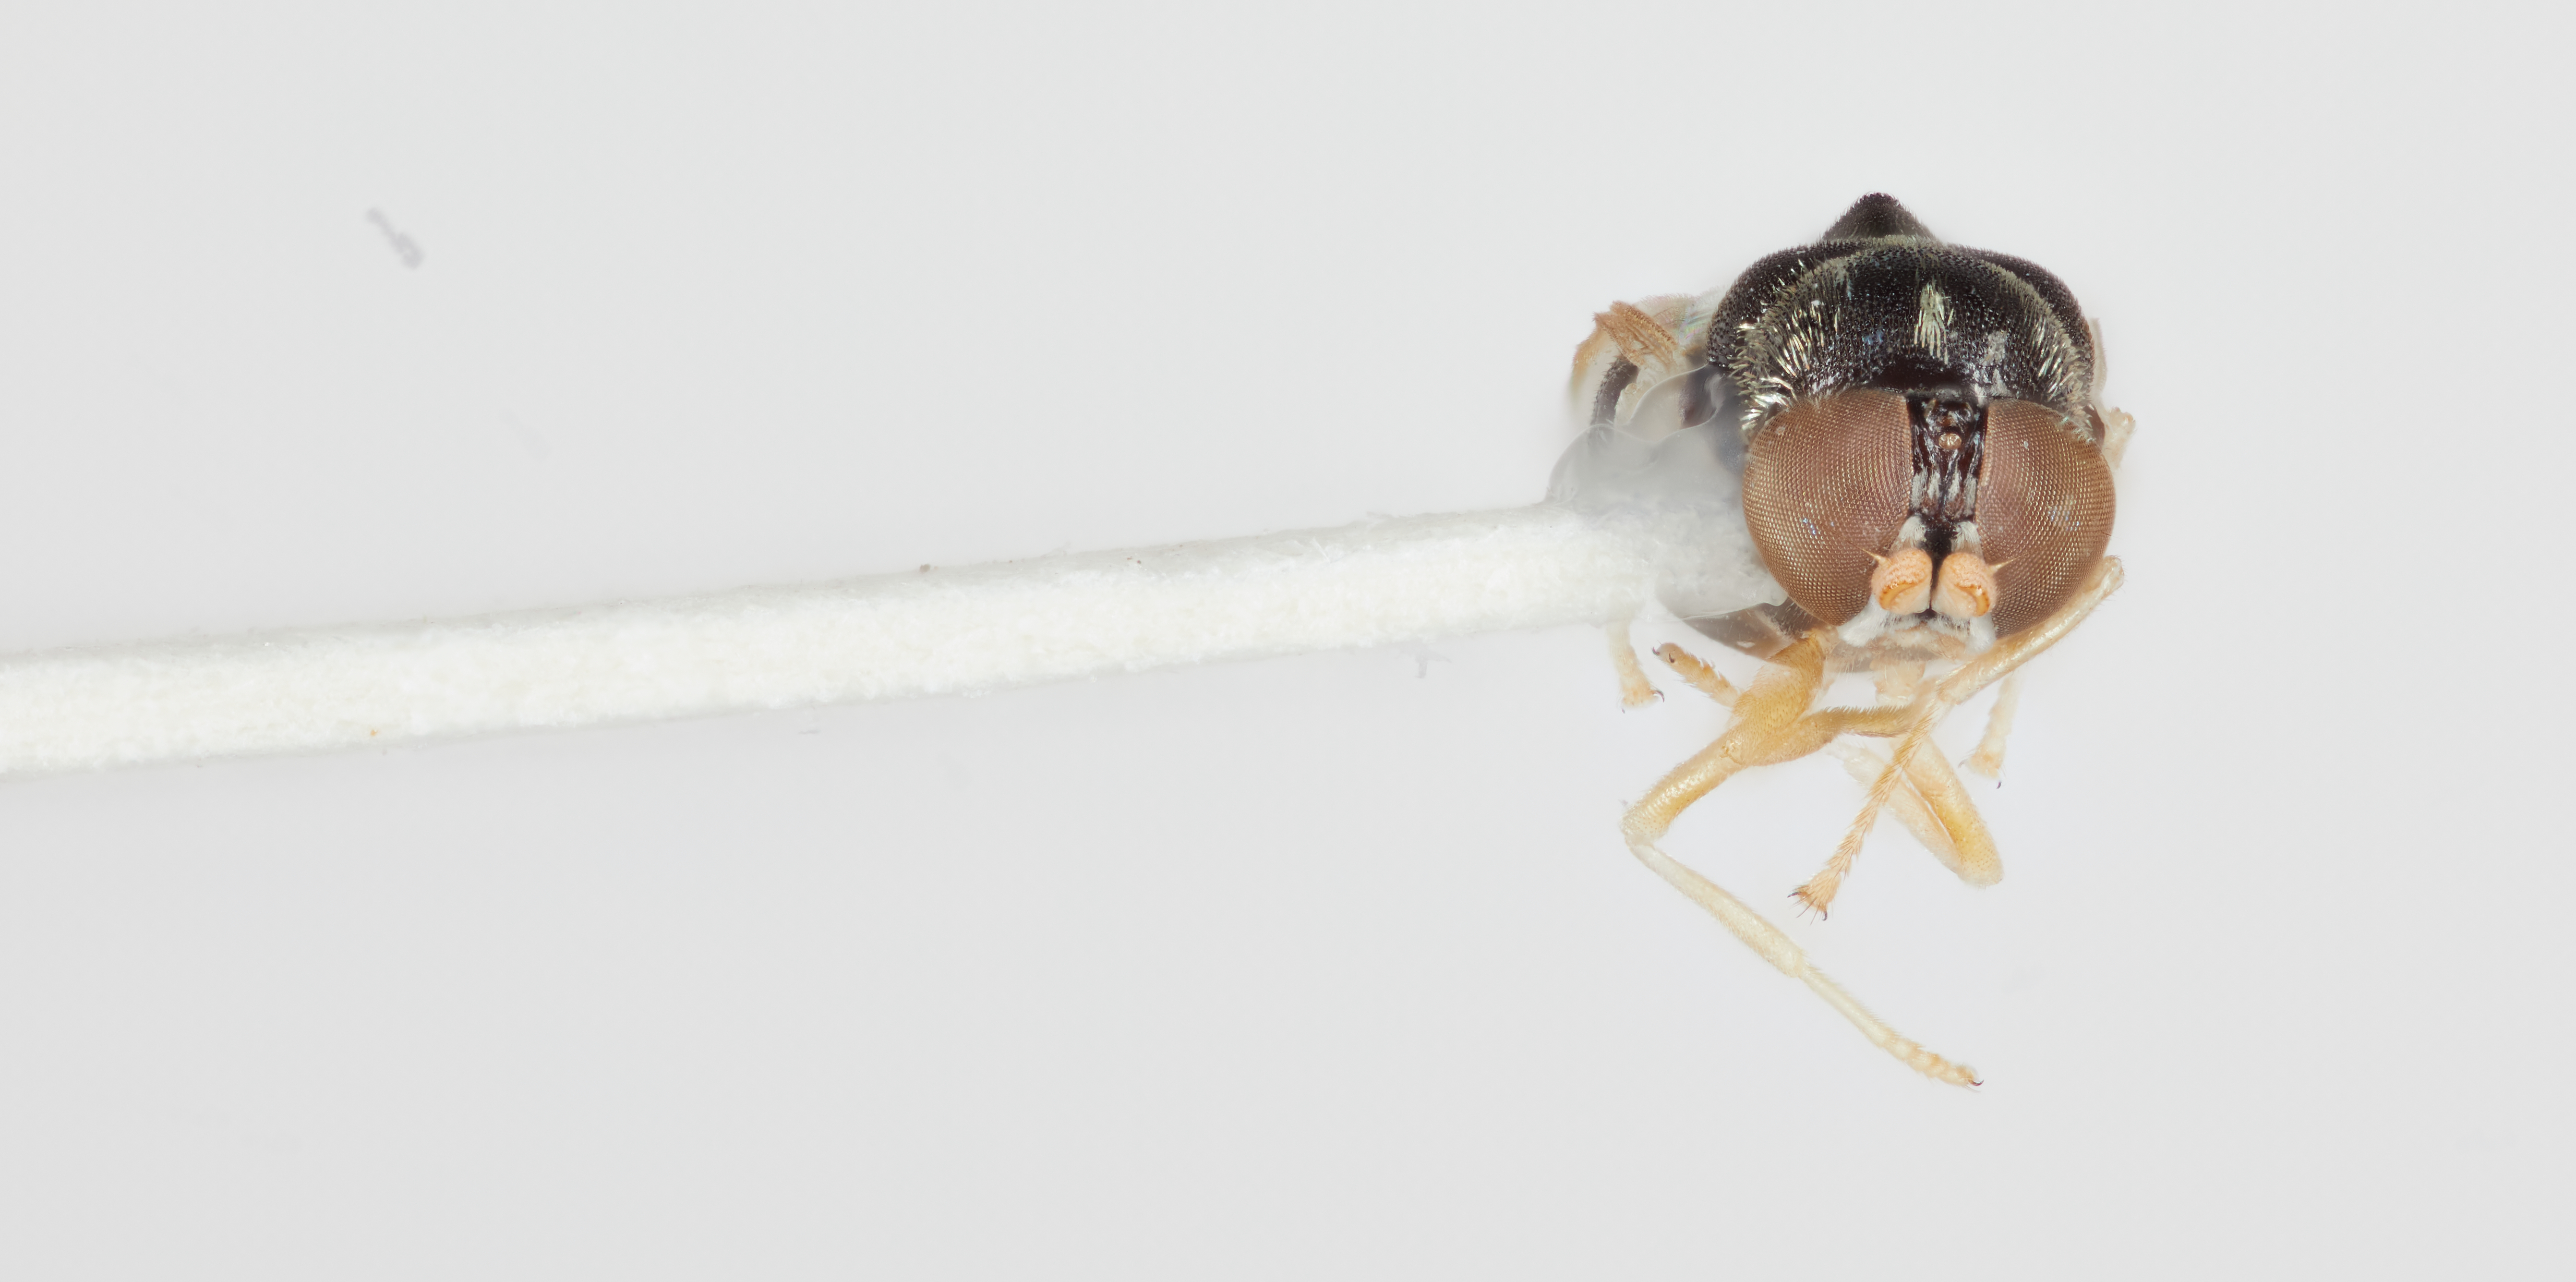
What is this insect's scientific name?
Brachyodina caymanensis
